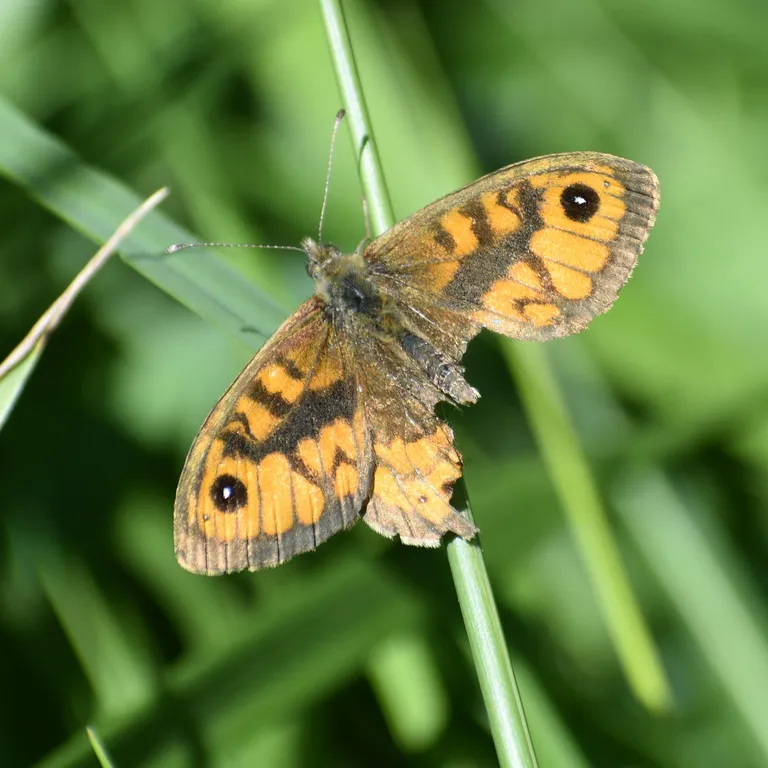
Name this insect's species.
Lasiommata megera (also Pararge megera)
